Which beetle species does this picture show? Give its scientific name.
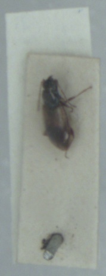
Bembidion ephippium
